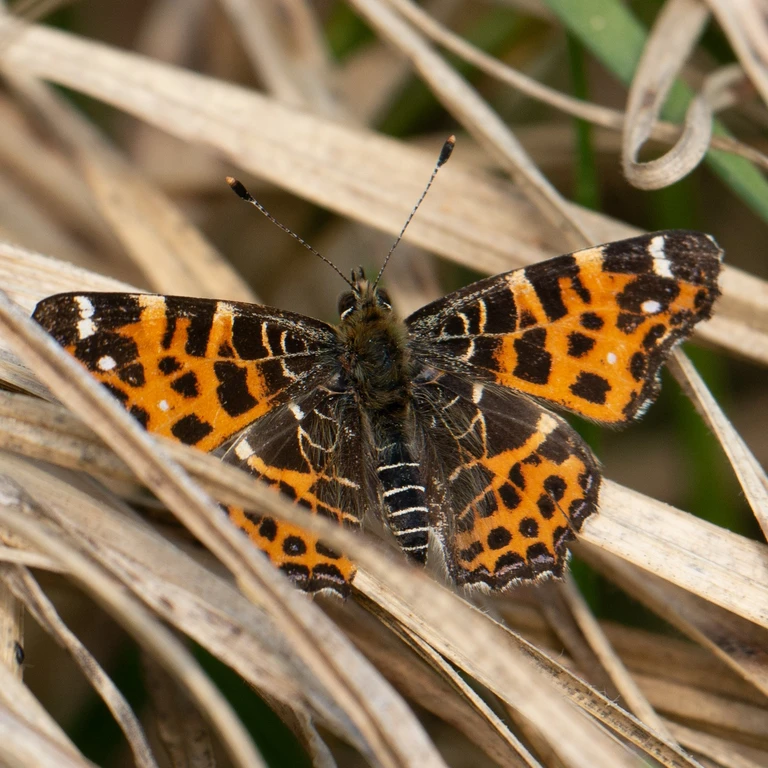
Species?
Araschnia levana
